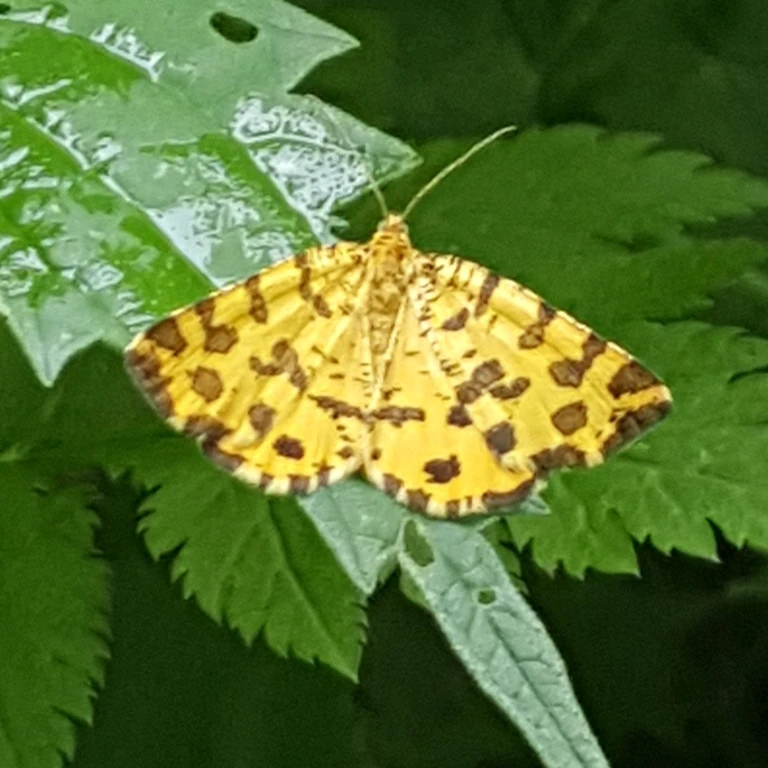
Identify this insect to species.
Pseudopanthera macularia
